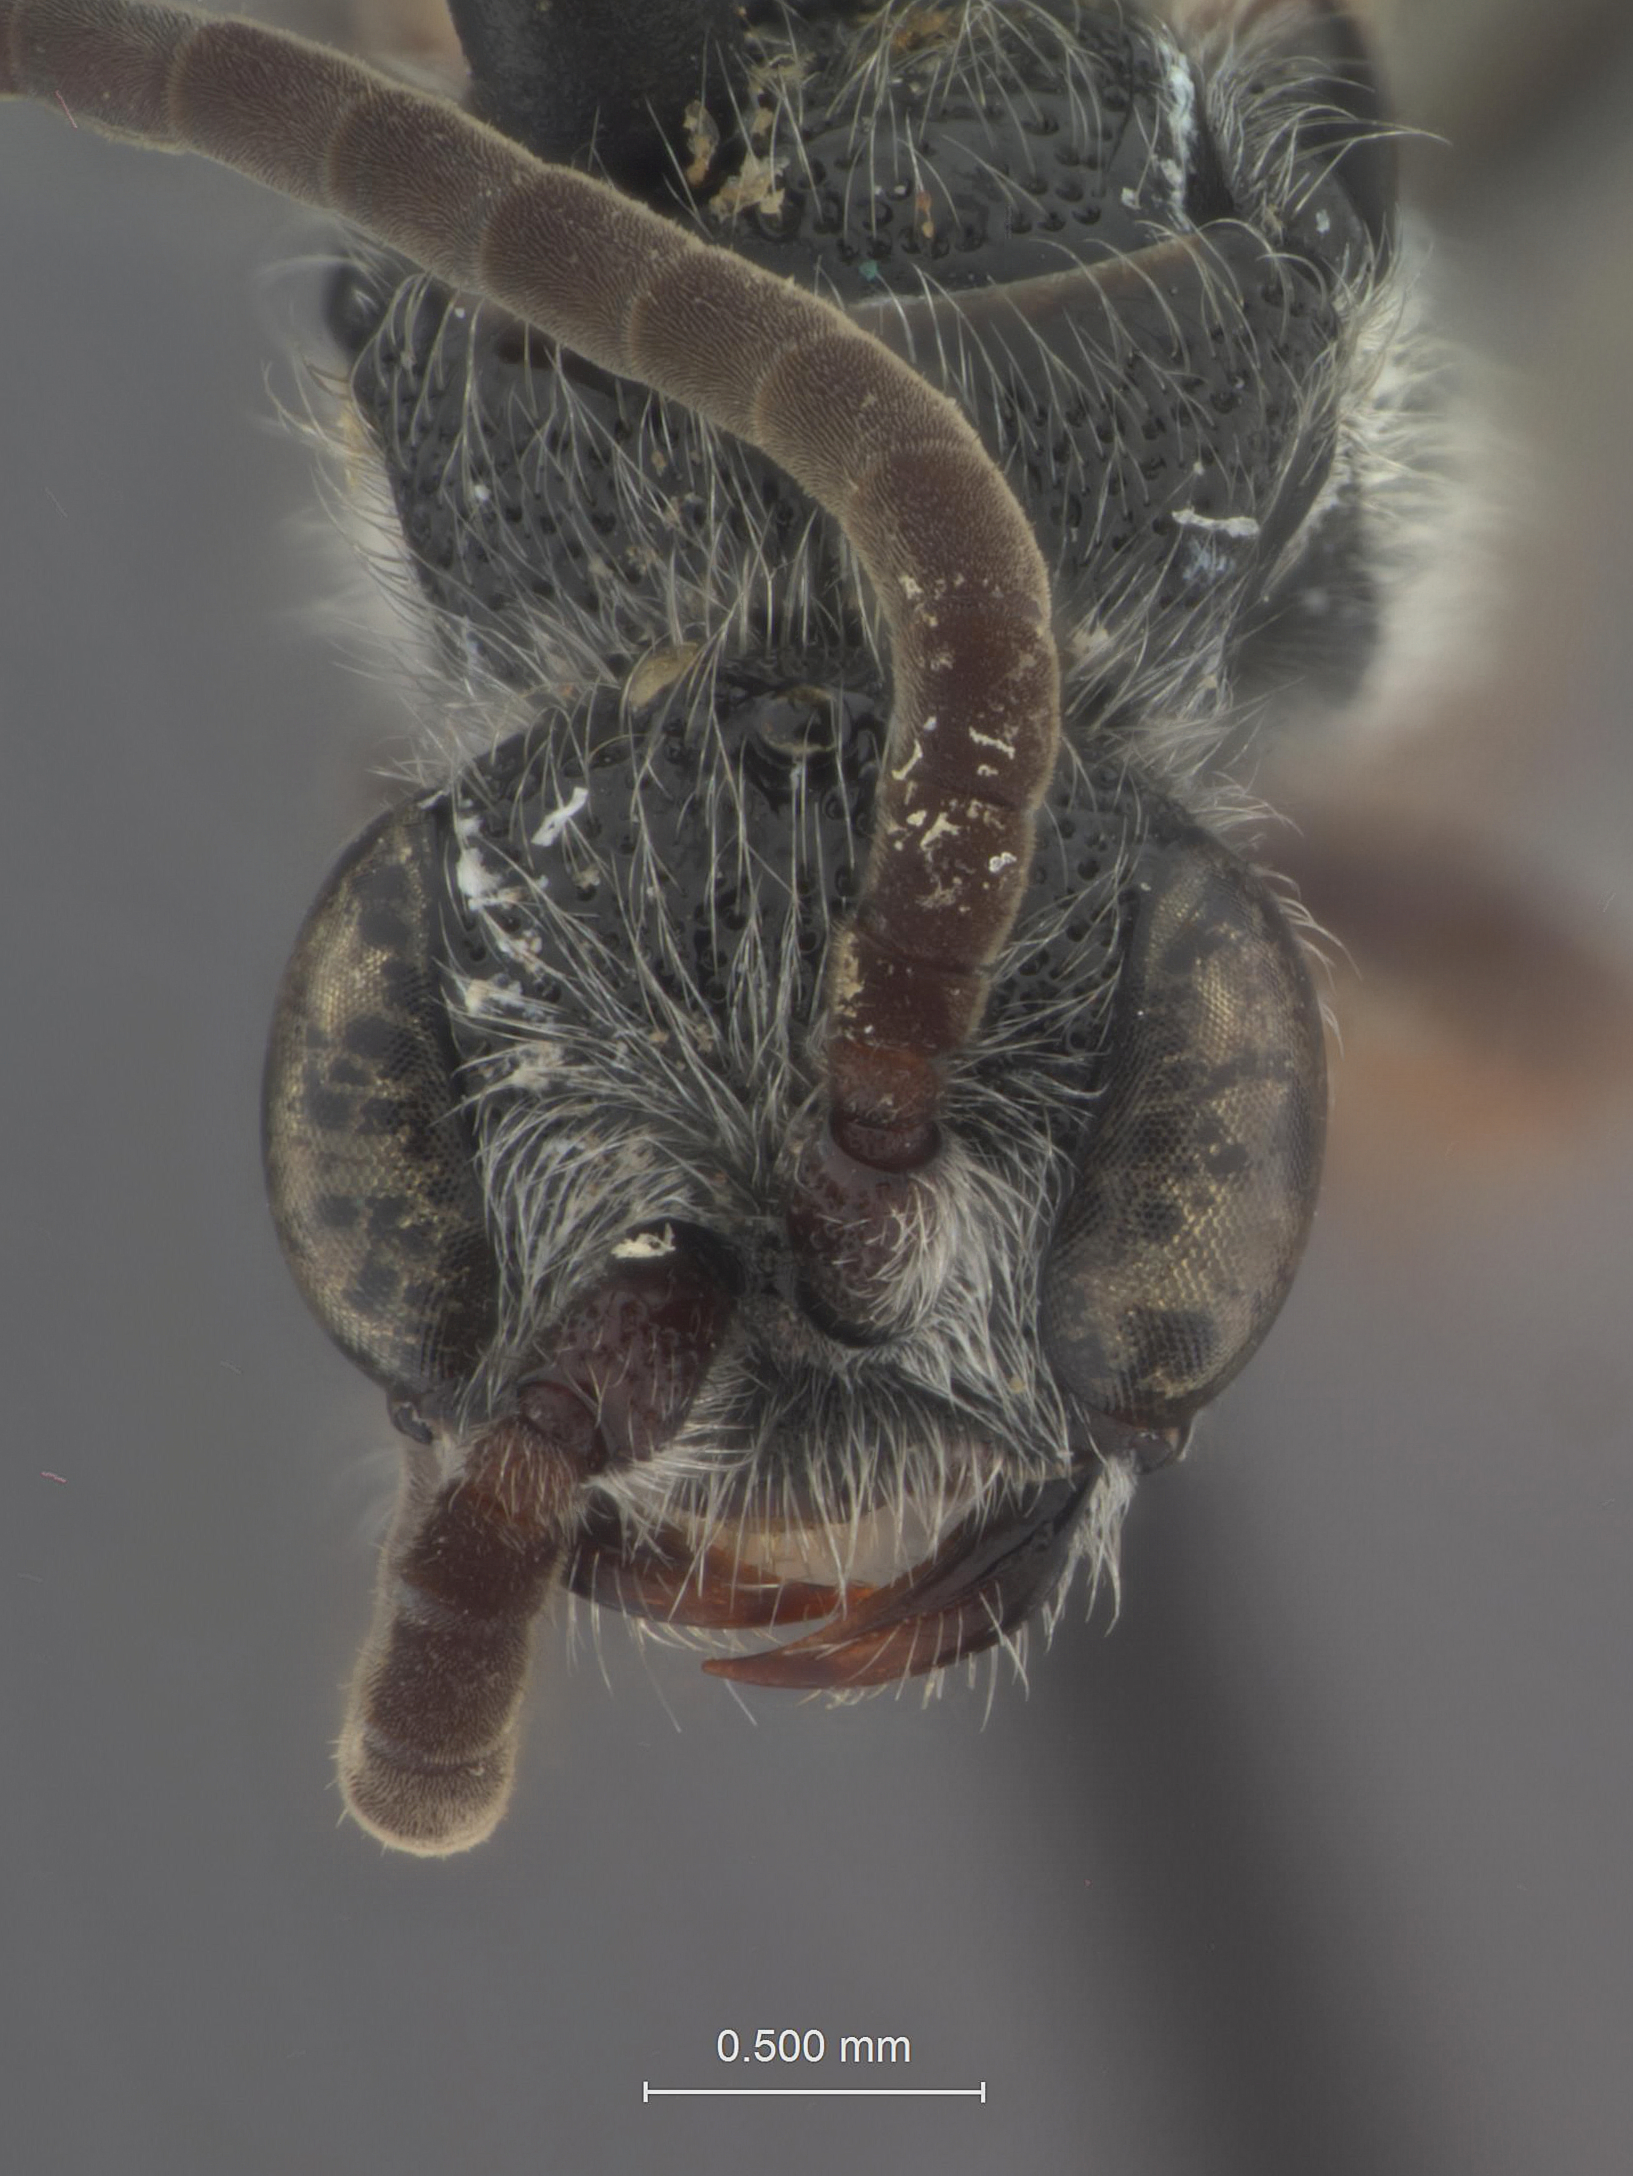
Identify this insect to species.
Krombeinia pellucida
